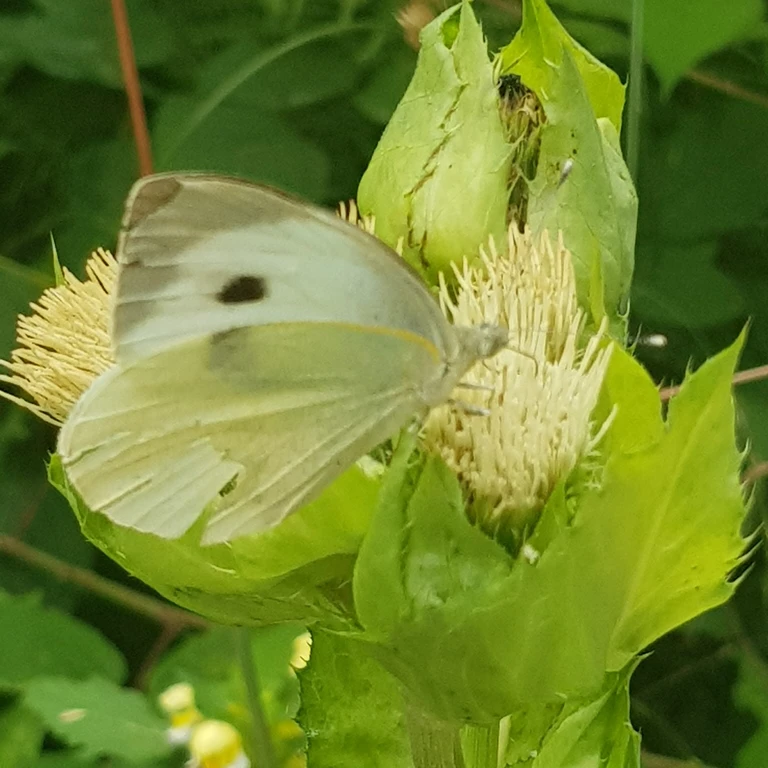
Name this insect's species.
Pieris brassicae
